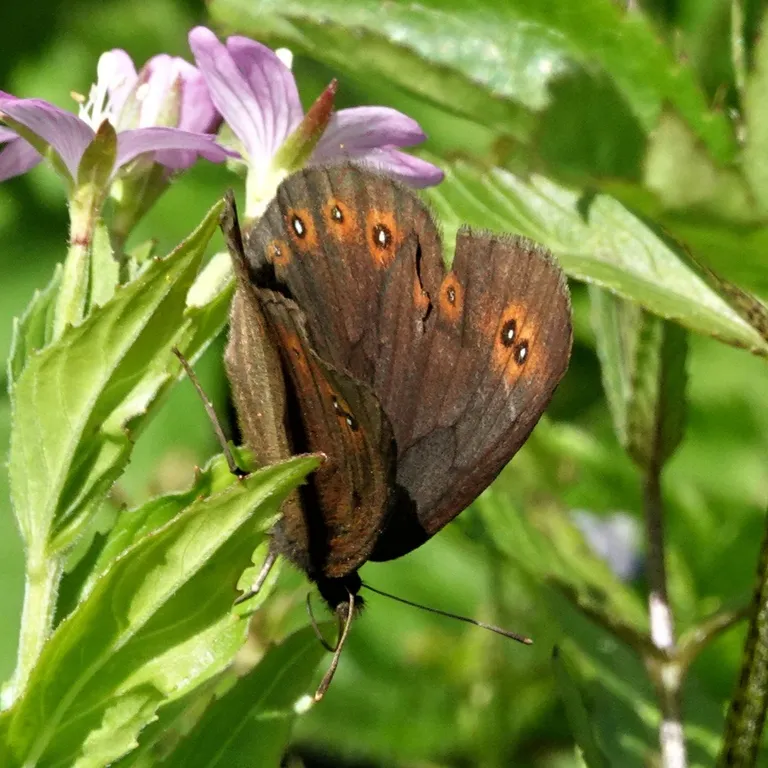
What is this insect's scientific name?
Erebia medusa
